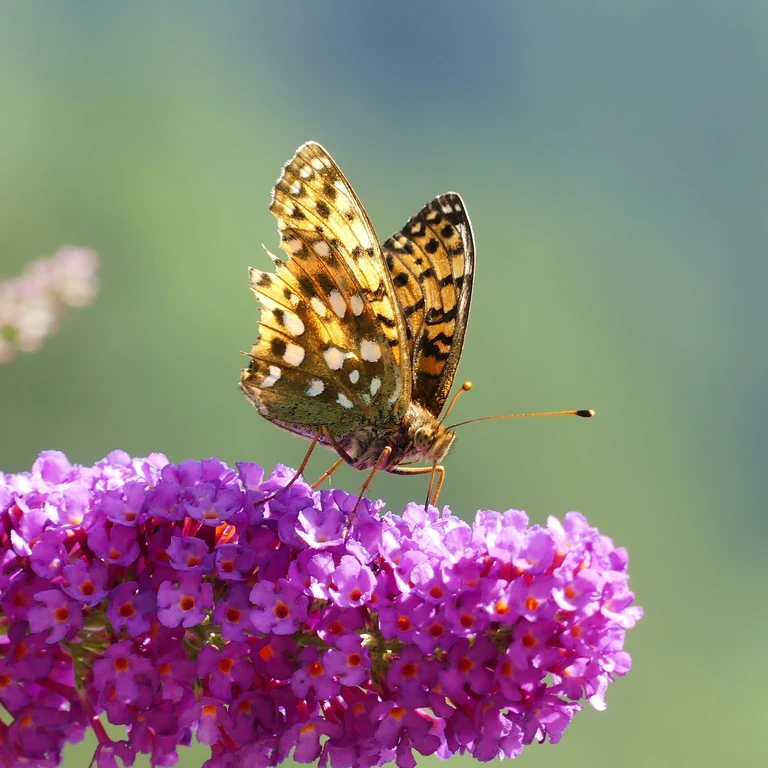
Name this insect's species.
Speyeria aglaja
